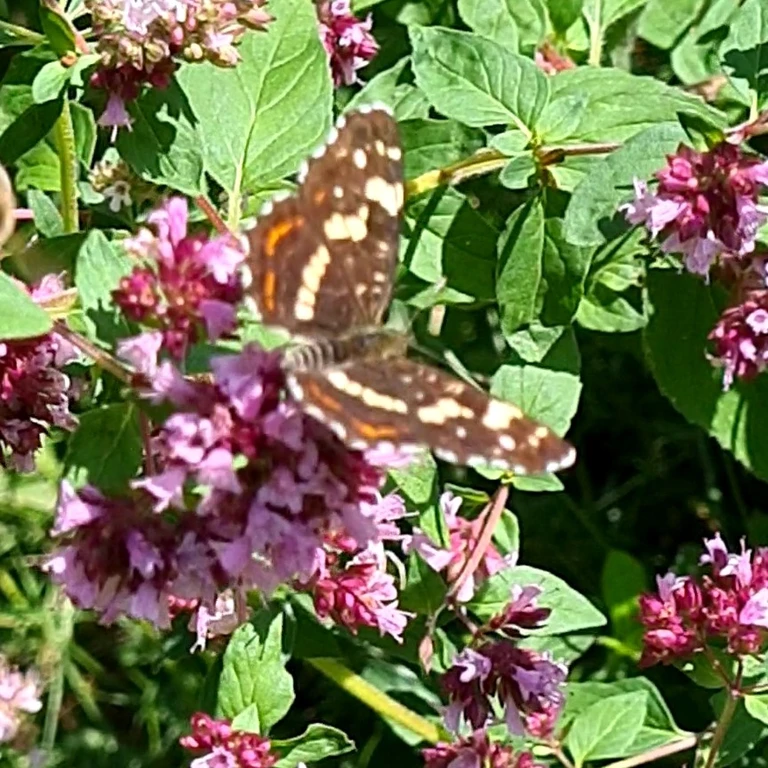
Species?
Araschnia levana
